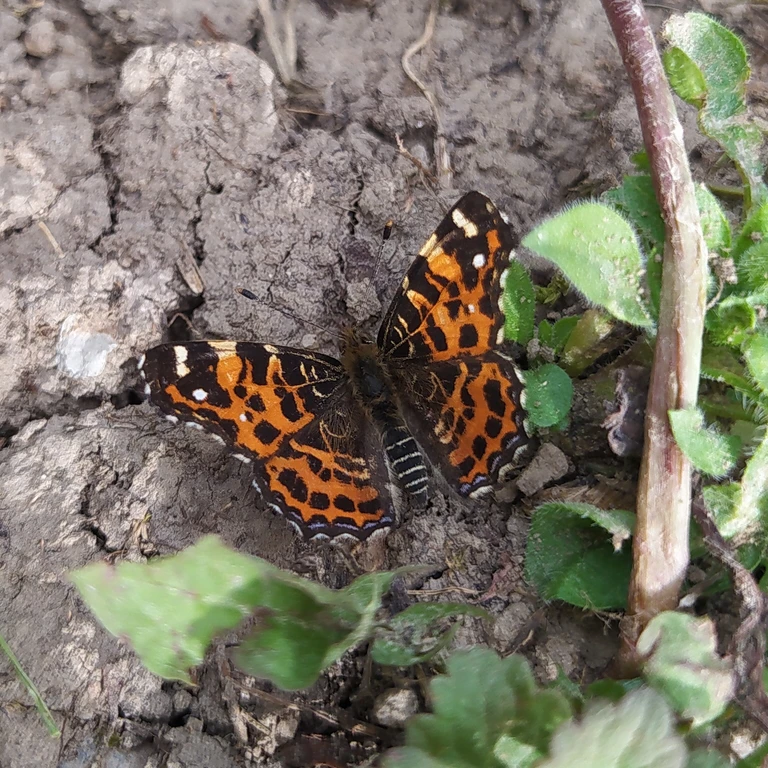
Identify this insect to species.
Araschnia levana
